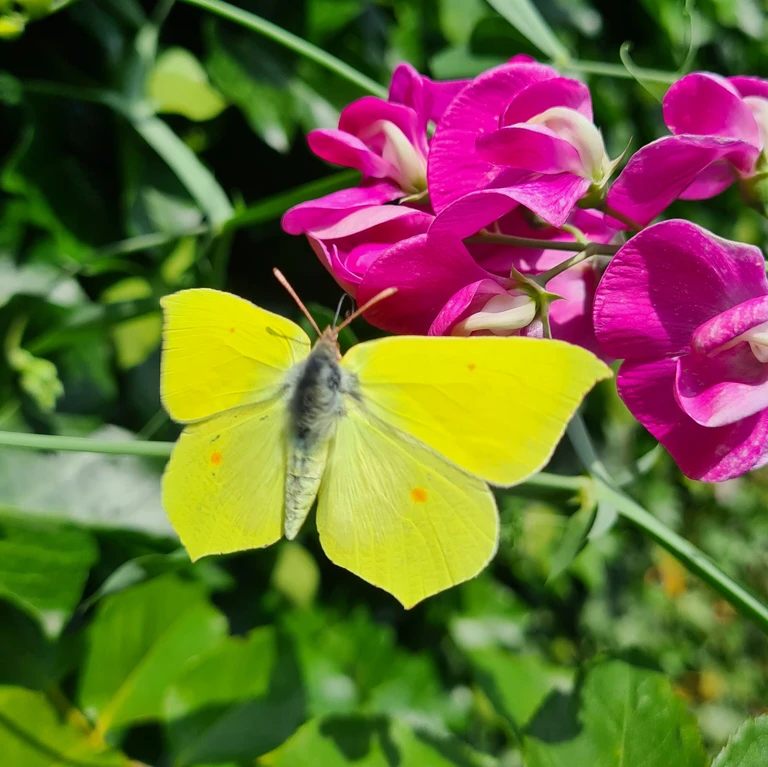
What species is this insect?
Gonepteryx rhamni
